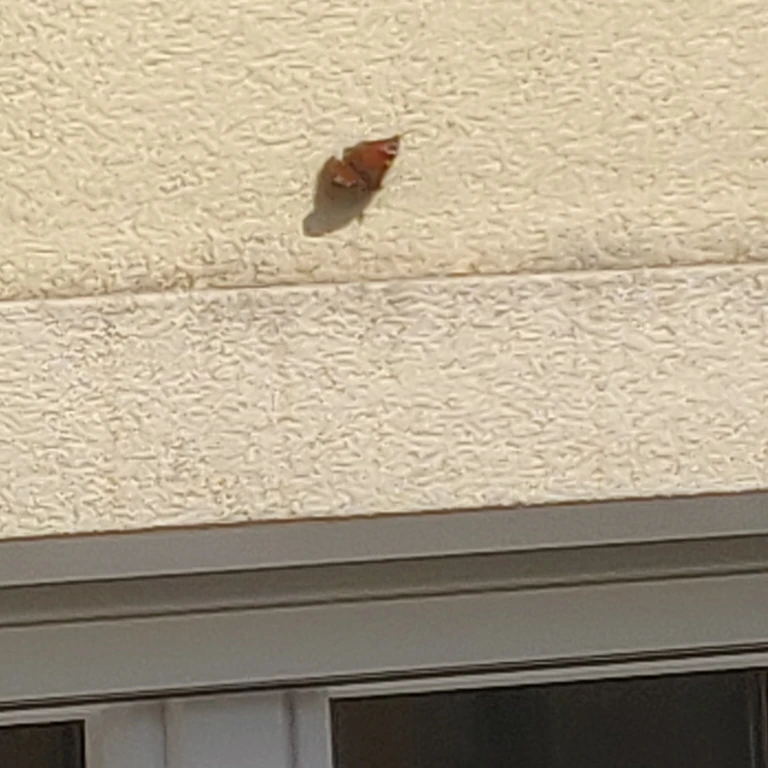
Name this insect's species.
Aglais io
